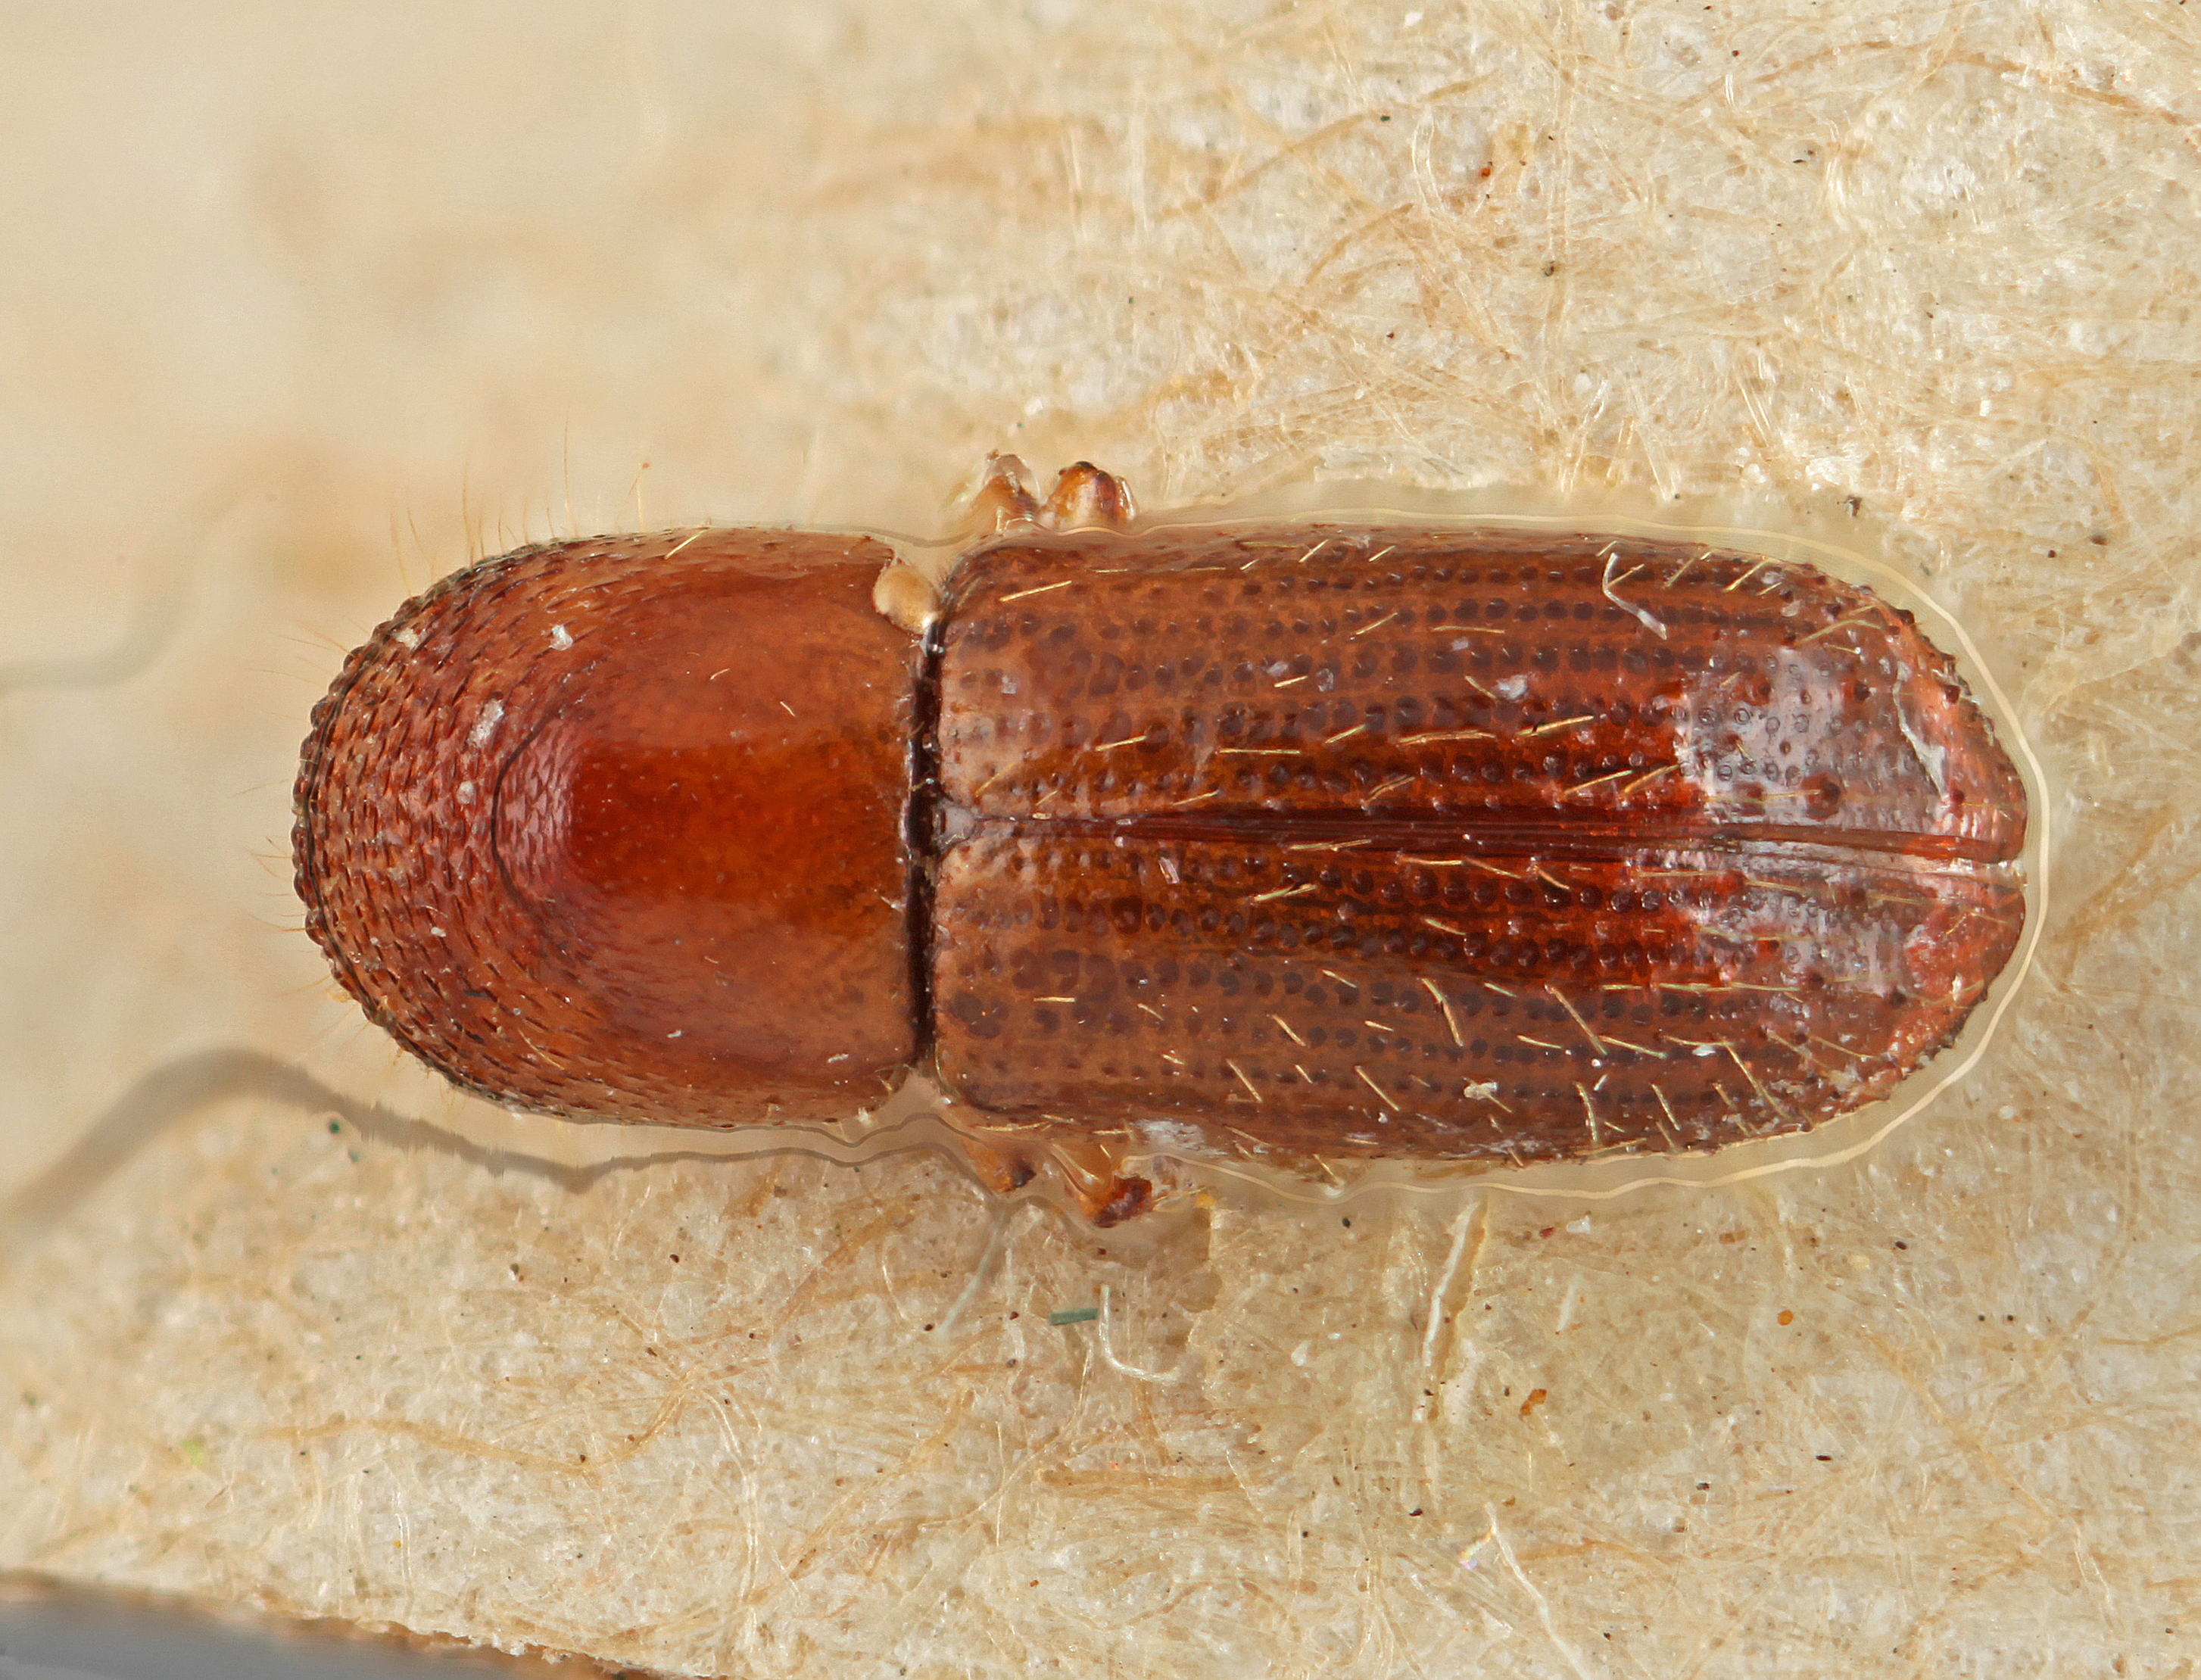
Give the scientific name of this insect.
Xyleborus bolivianus
